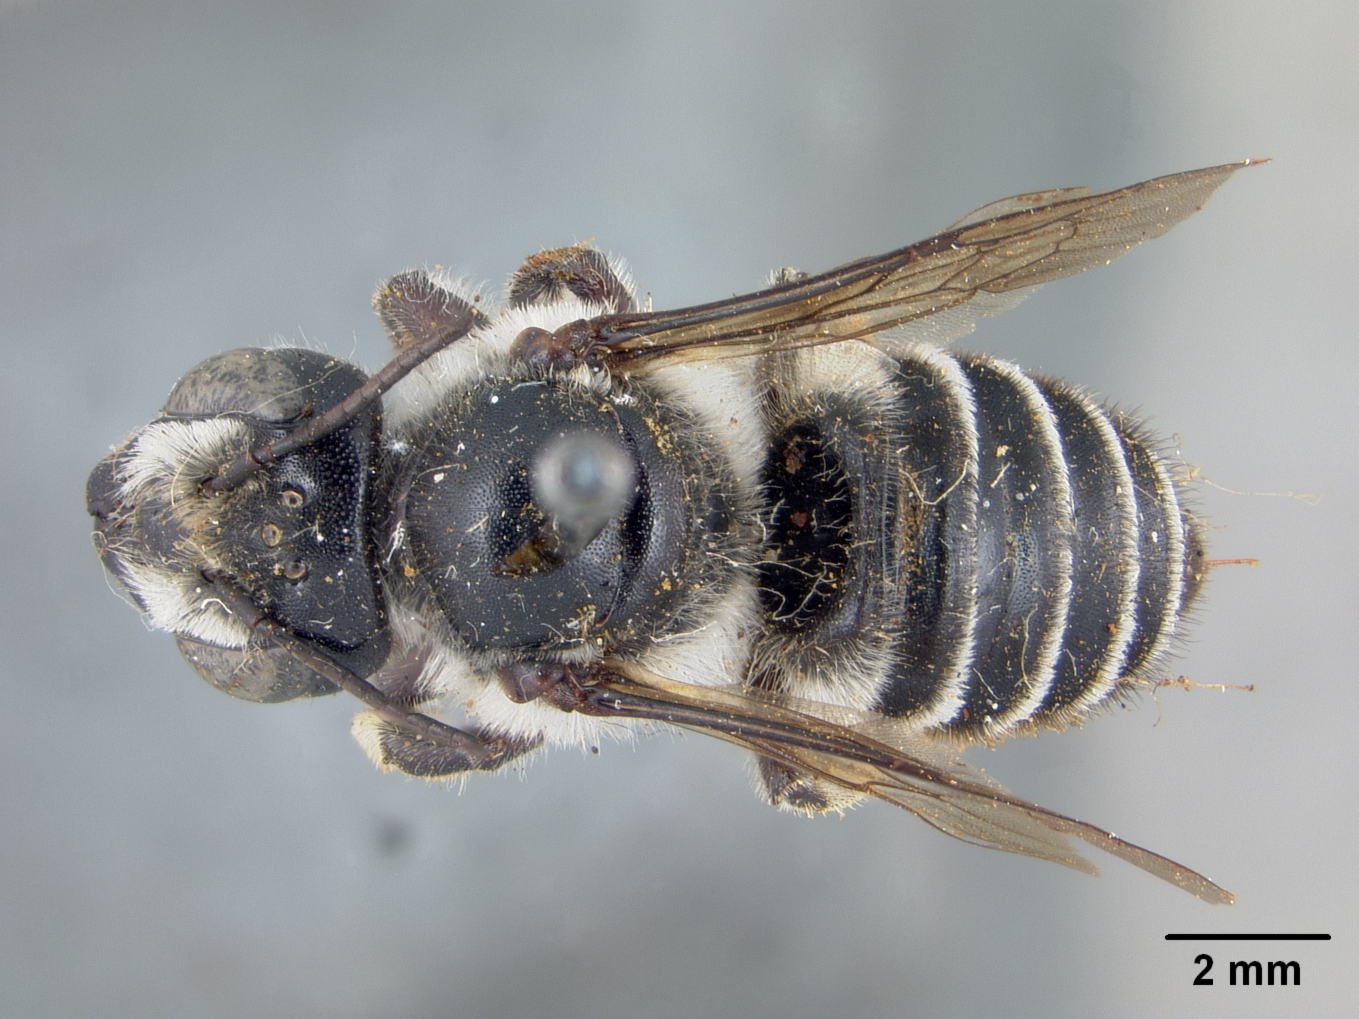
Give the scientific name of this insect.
Megachile tephrosiana
